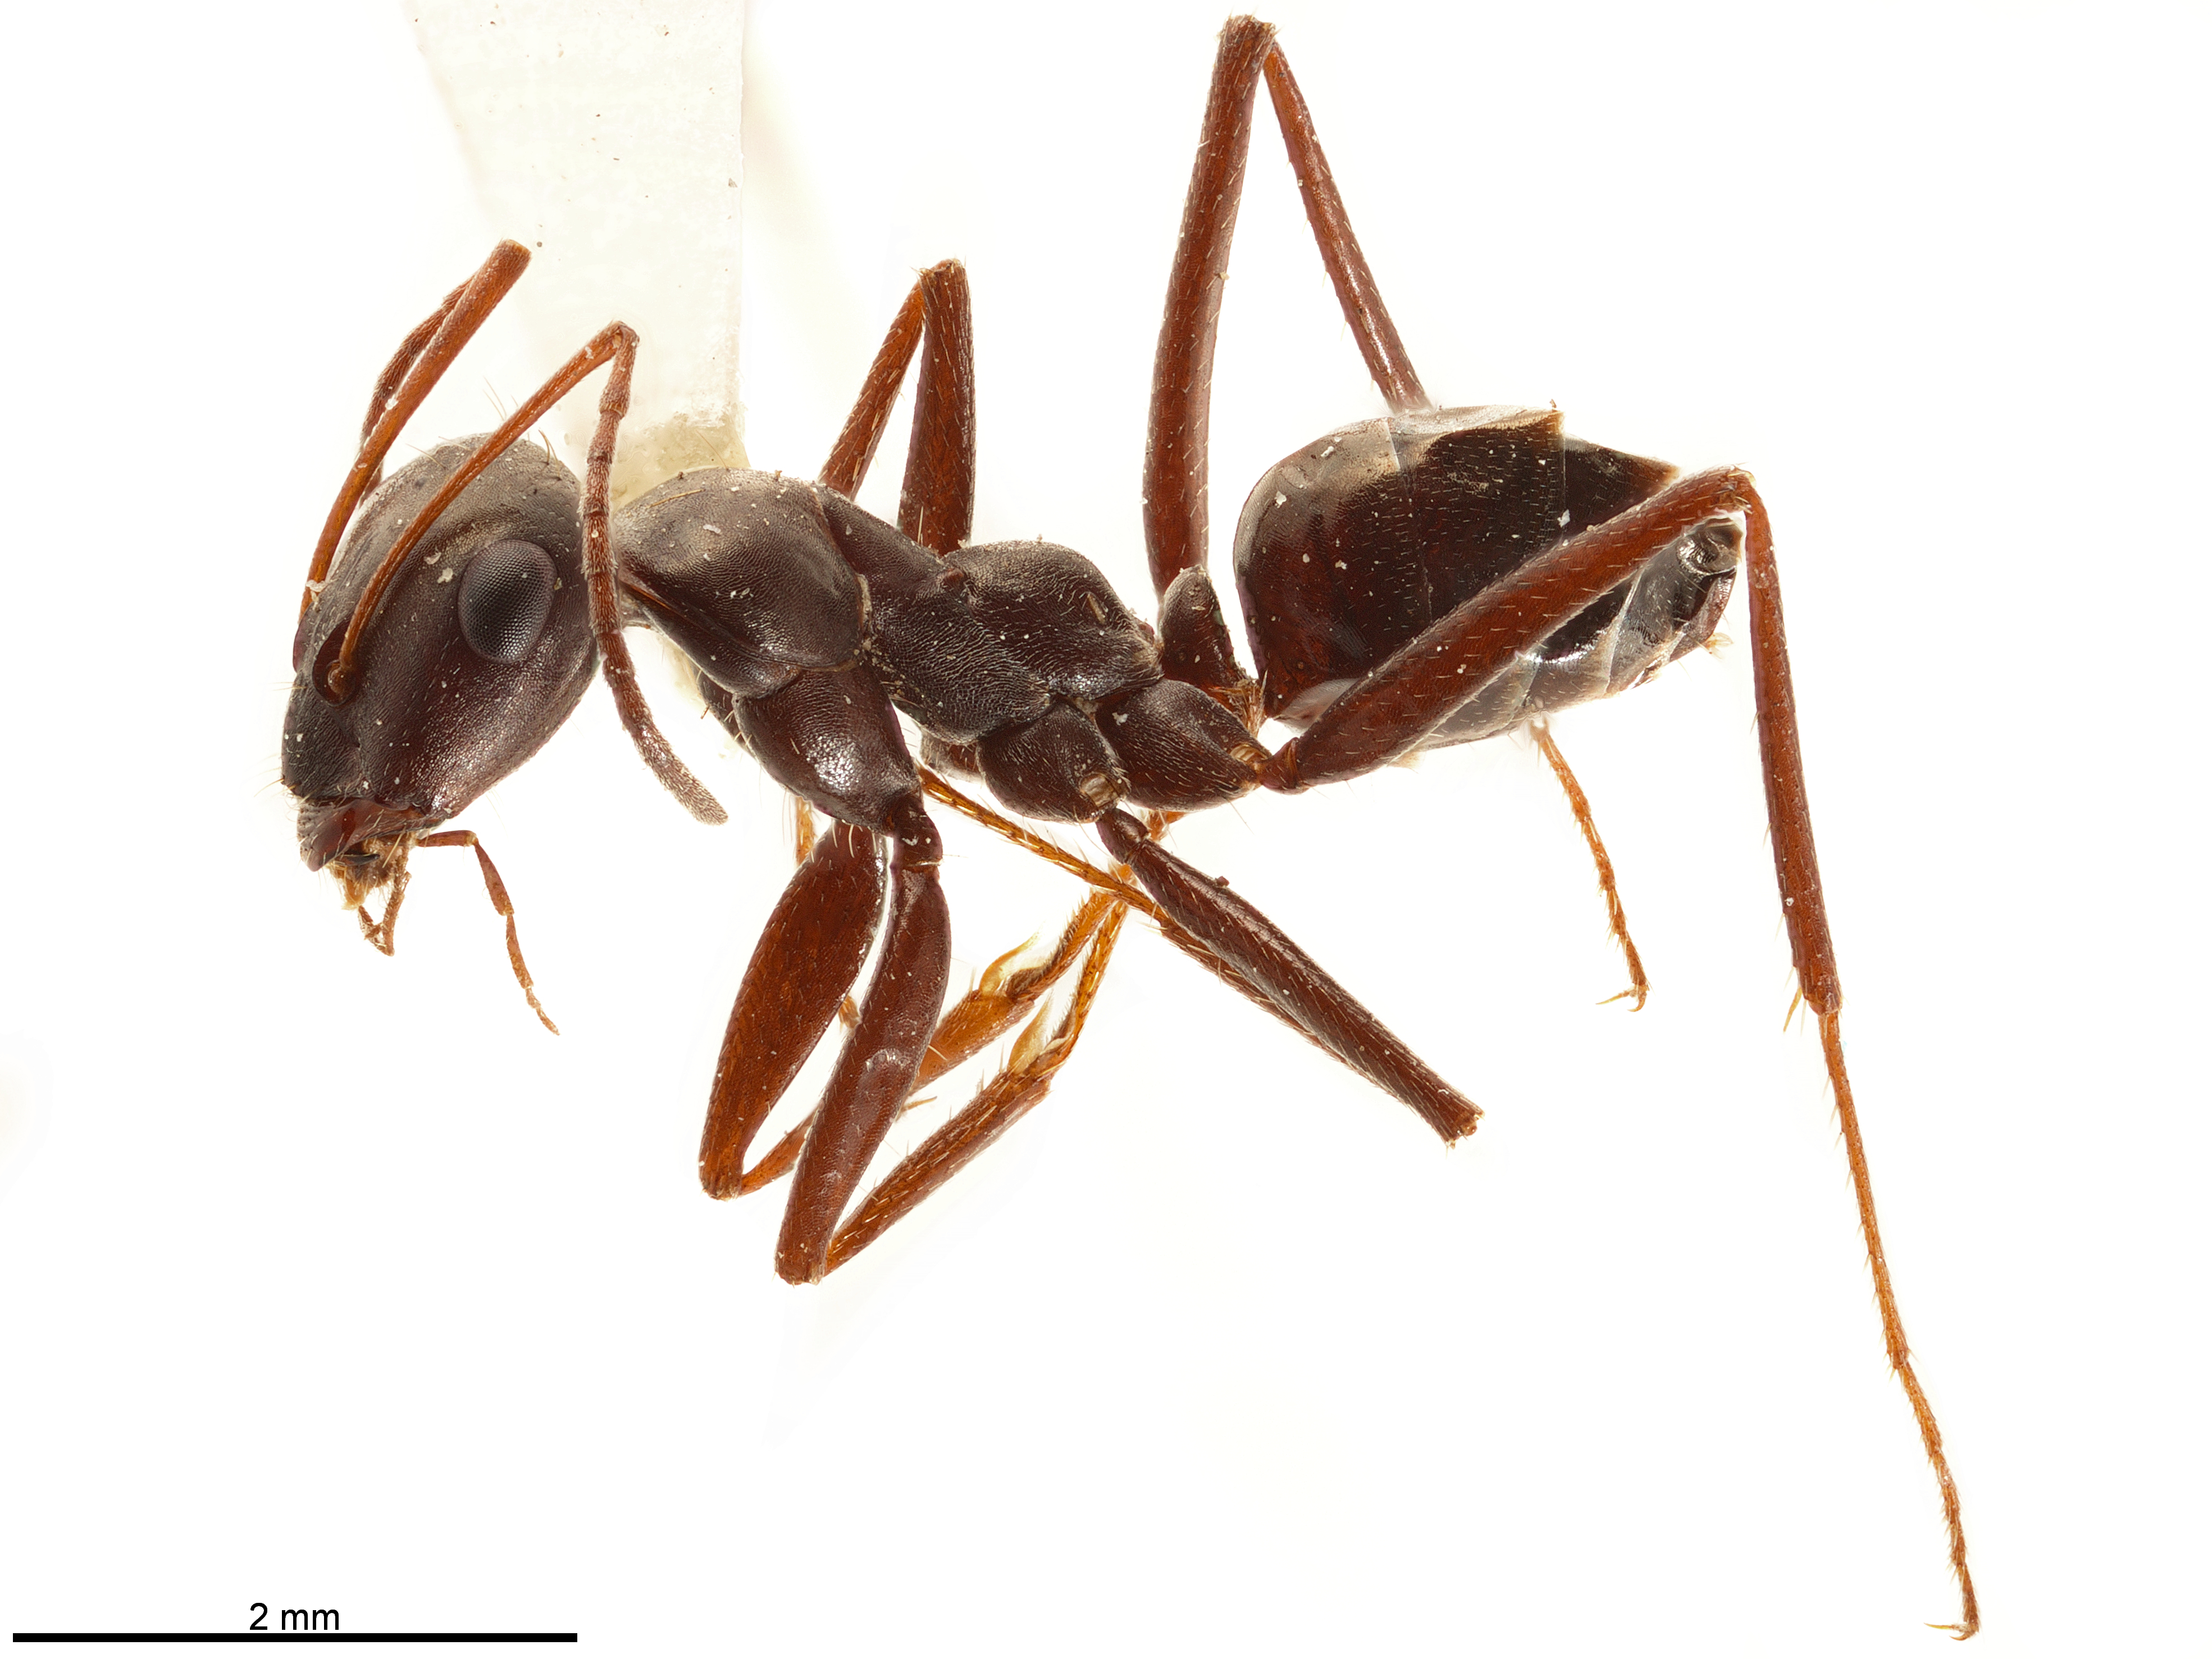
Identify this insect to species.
Cataglyphis cursor
